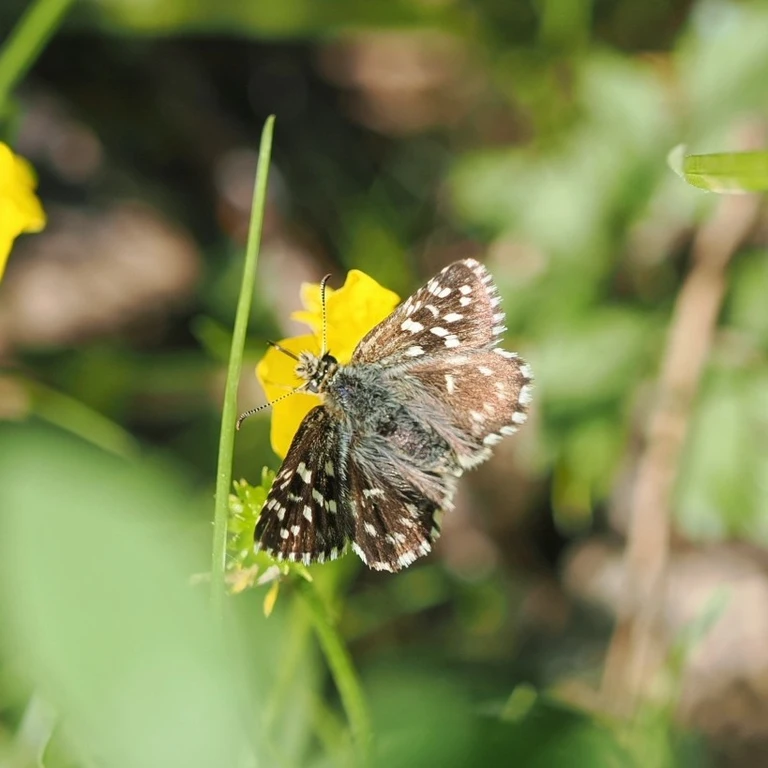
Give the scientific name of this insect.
Pyrgus malvae
